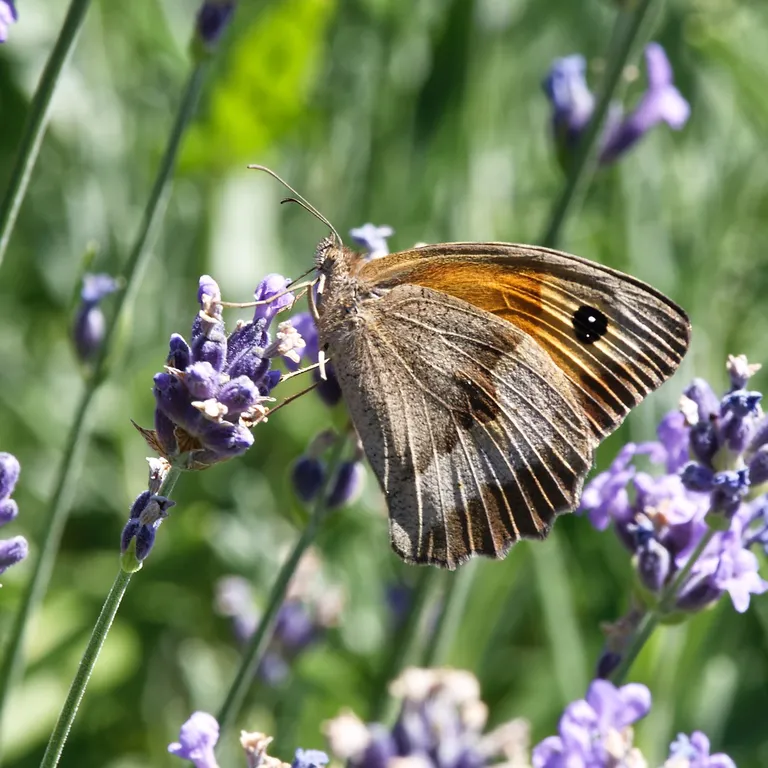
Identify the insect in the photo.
Maniola jurtina
